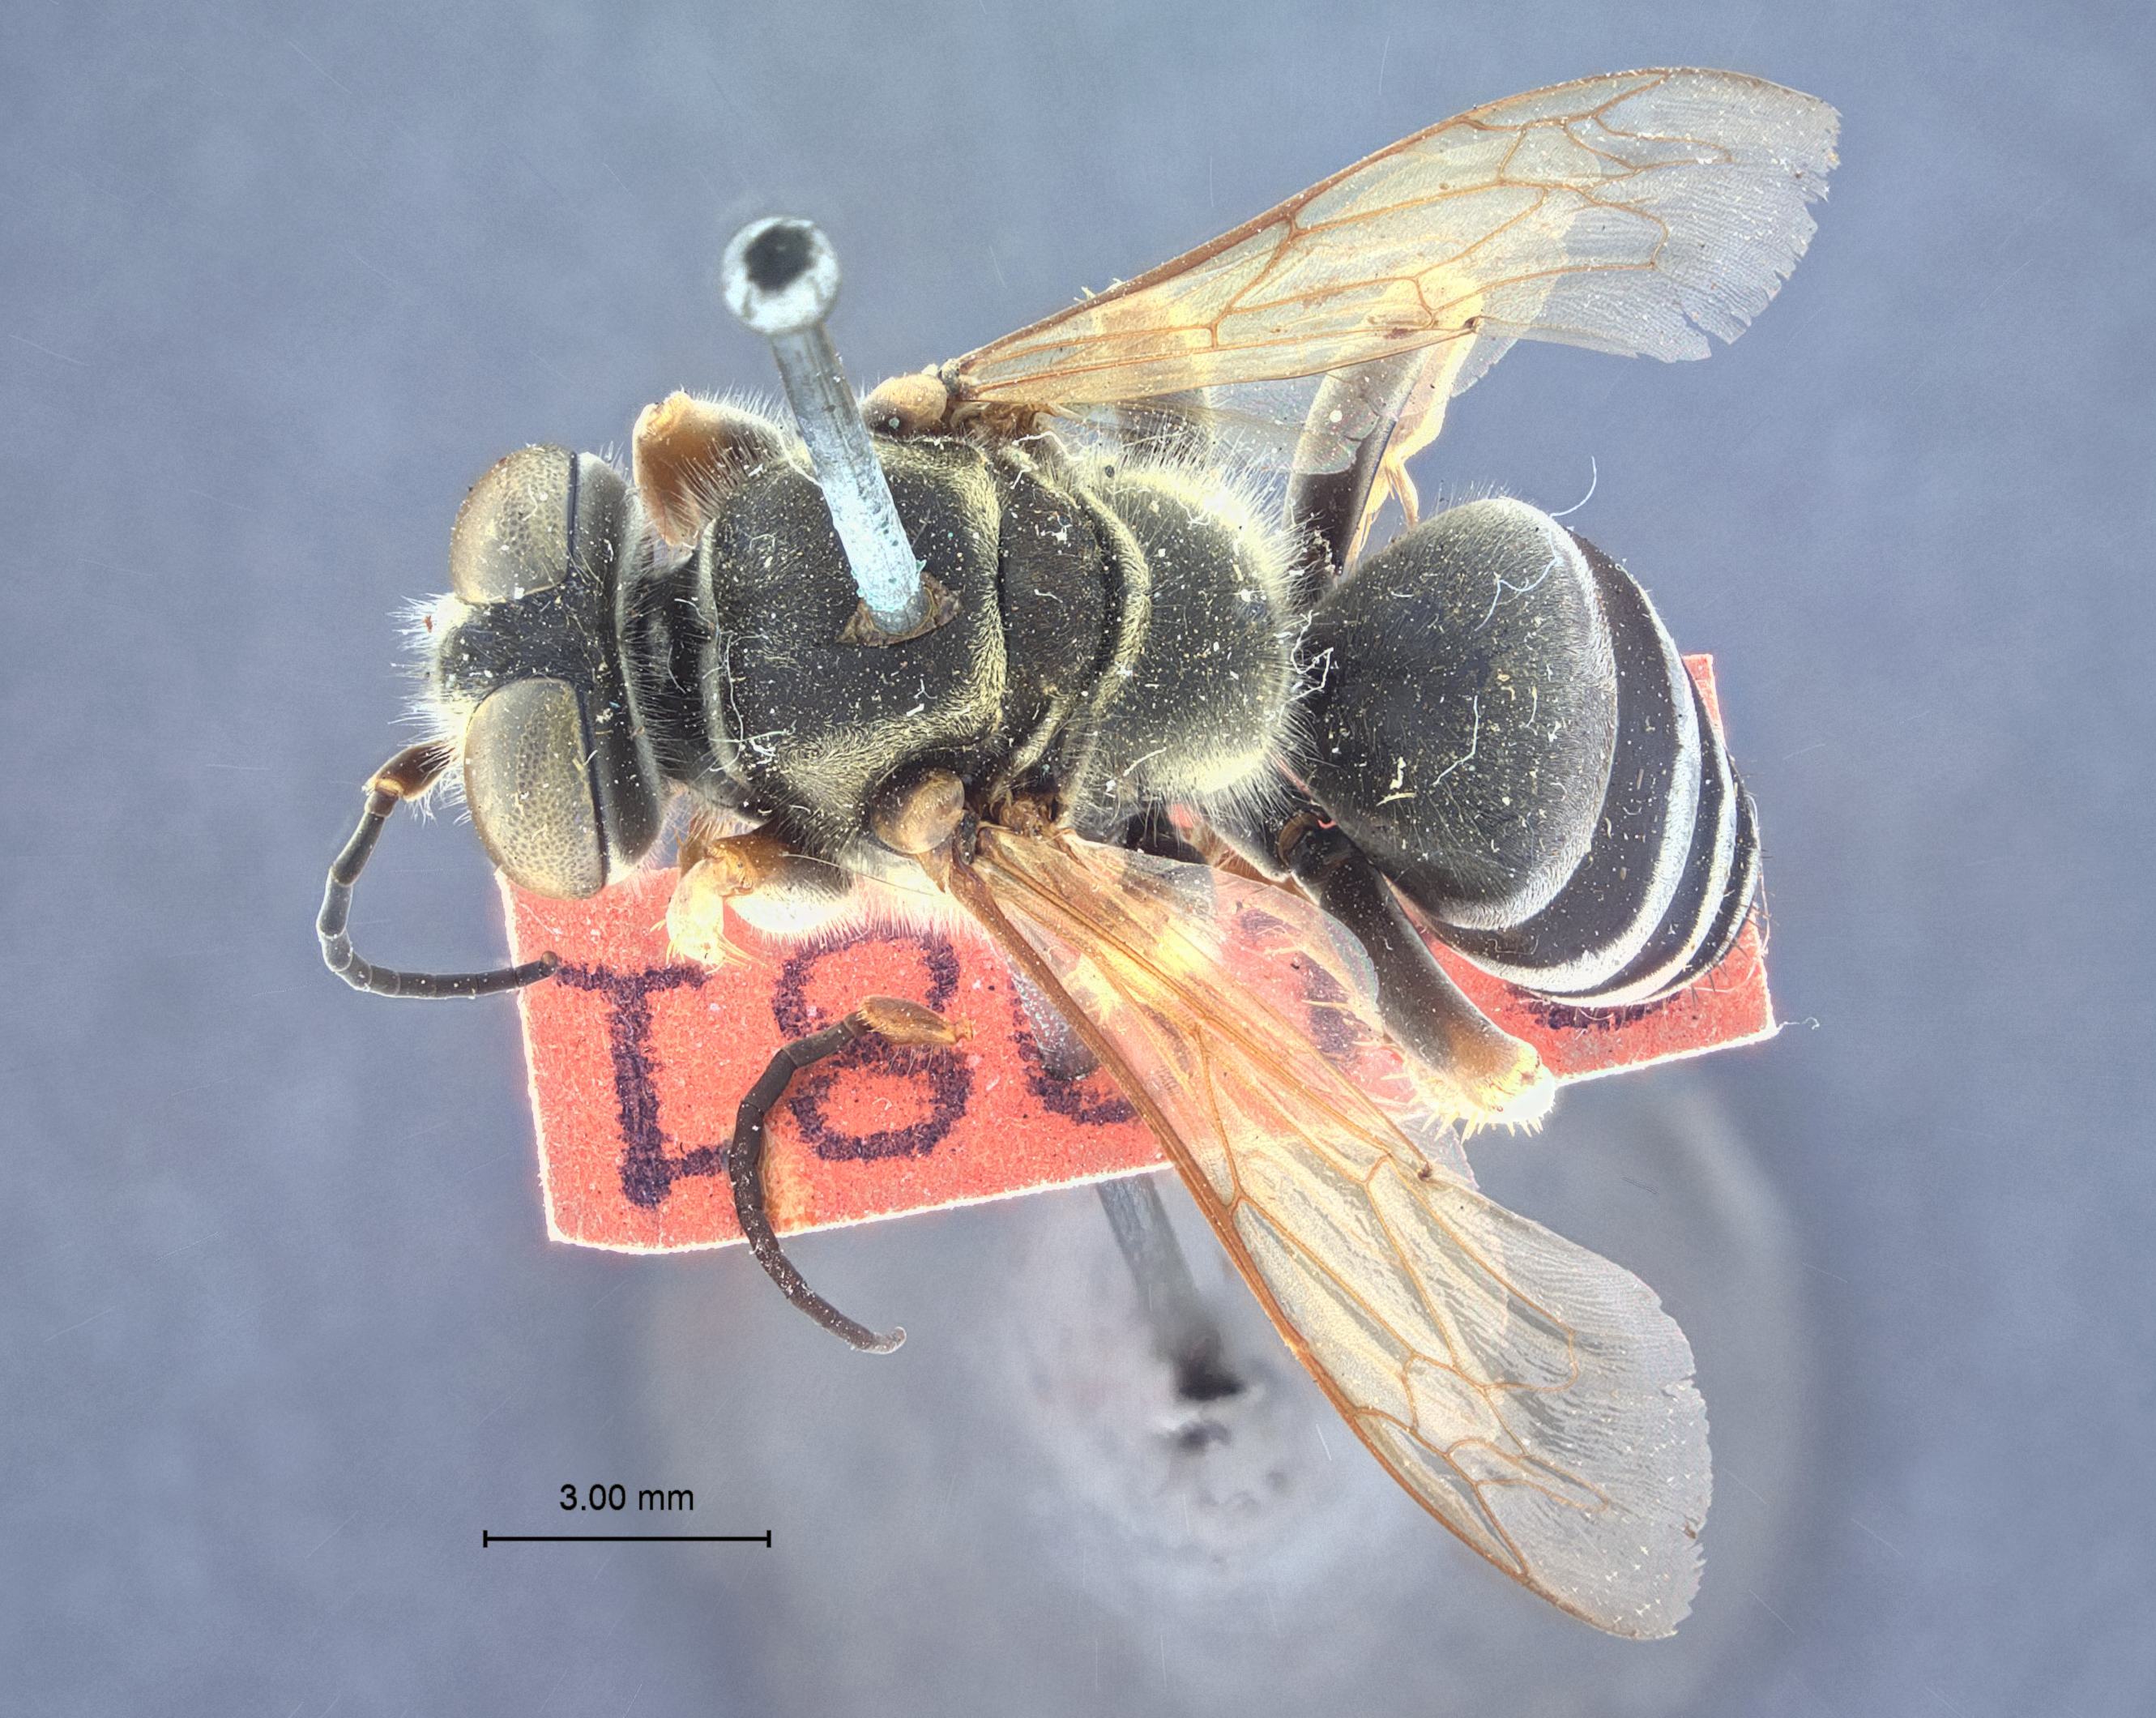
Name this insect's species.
Tachytes duplicatus
